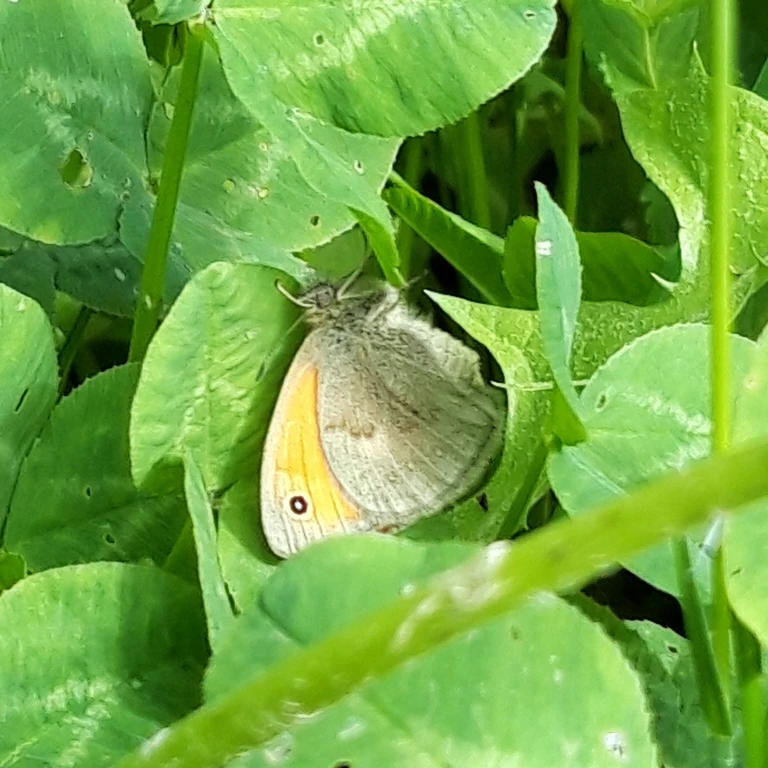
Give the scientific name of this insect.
Coenonympha pamphilus
